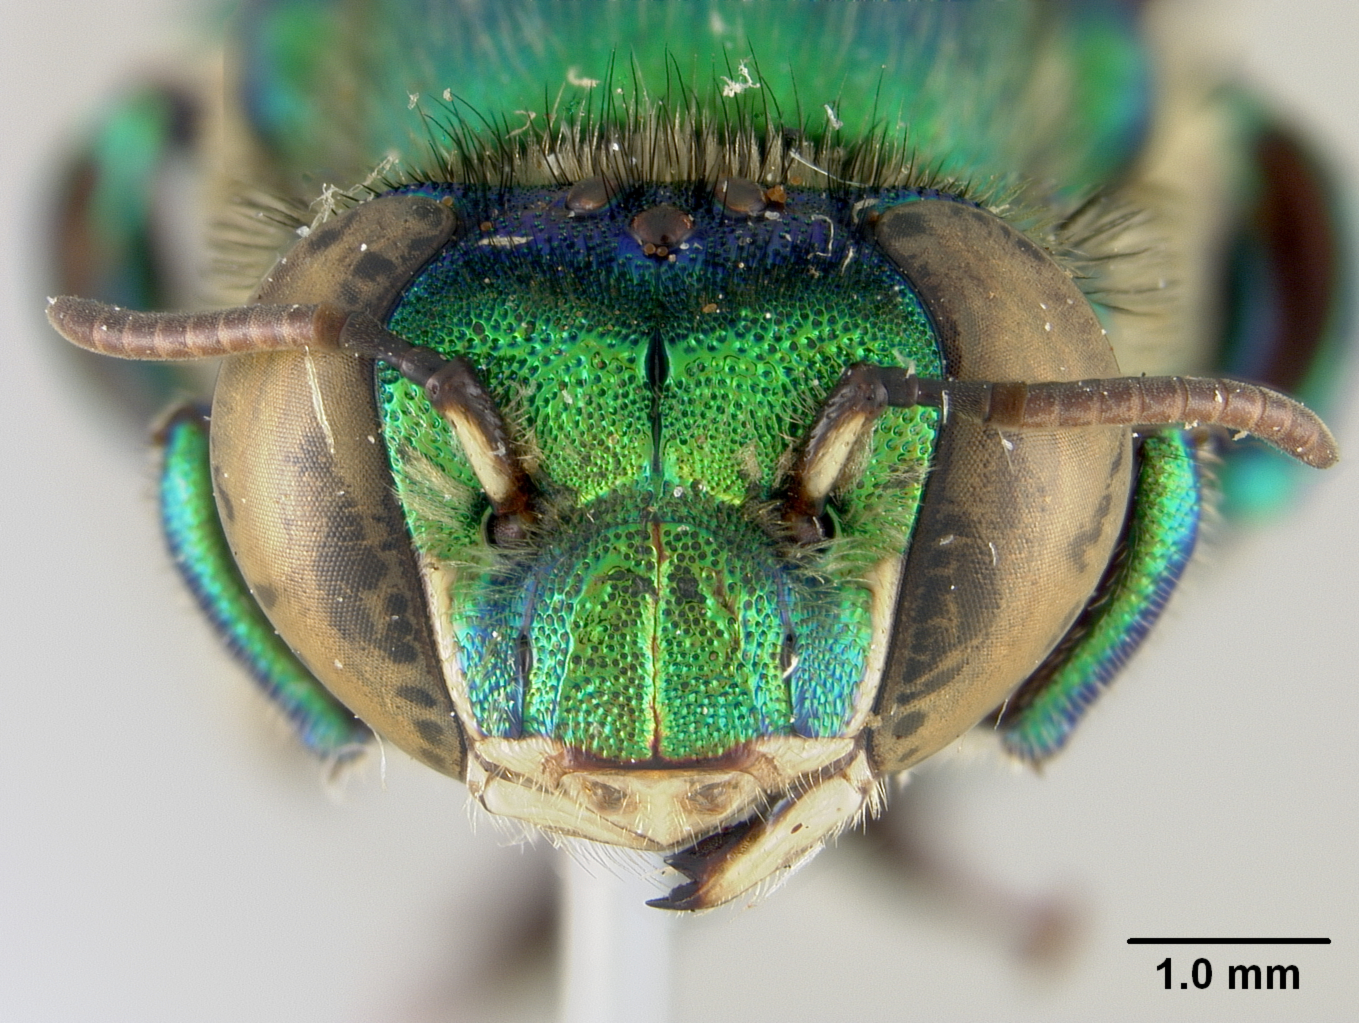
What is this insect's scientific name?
Euglossa tridentata
